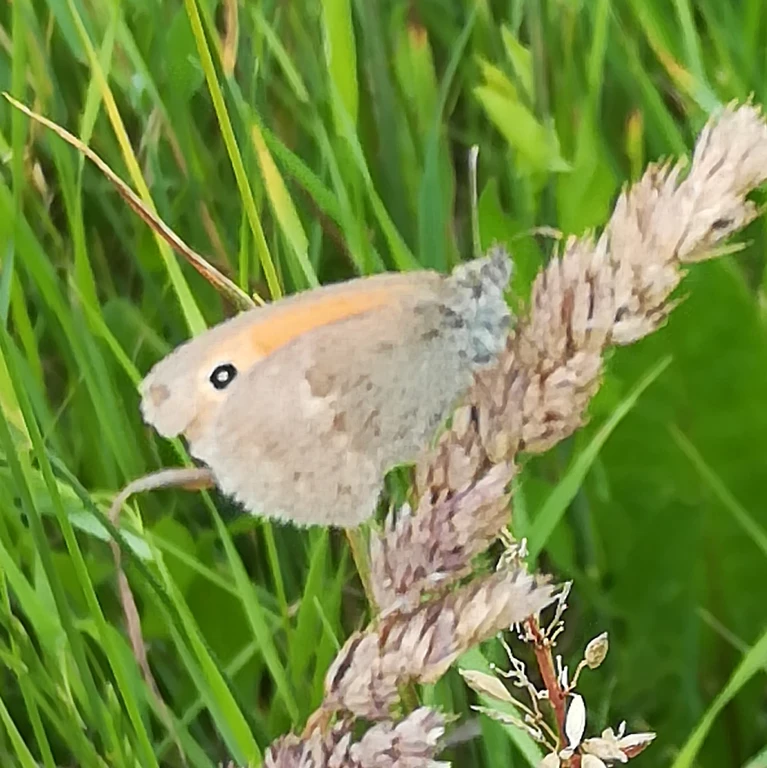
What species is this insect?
Coenonympha pamphilus
